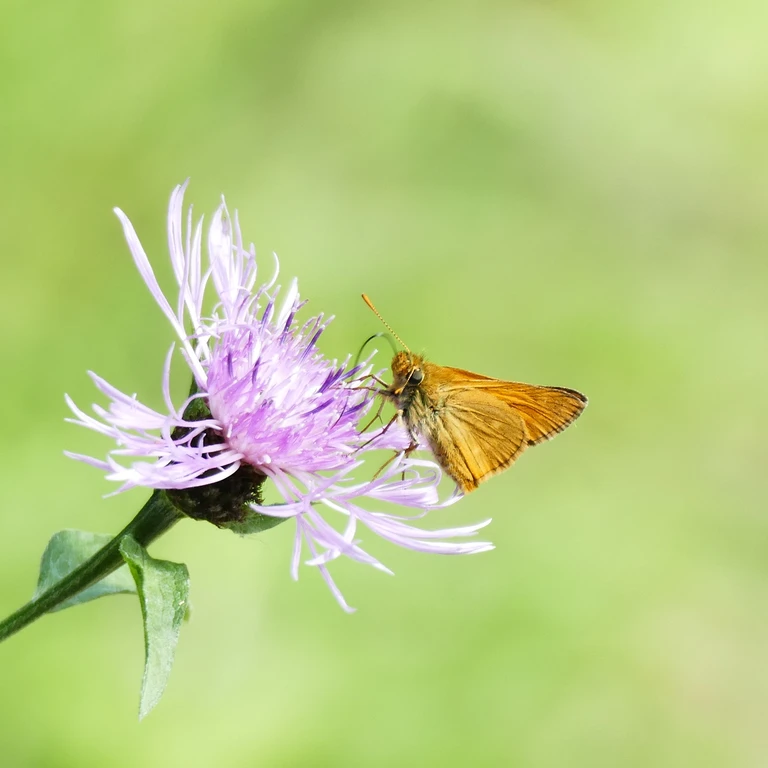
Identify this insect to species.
Ochlodes sylvanus (also Ochlodes venata)
